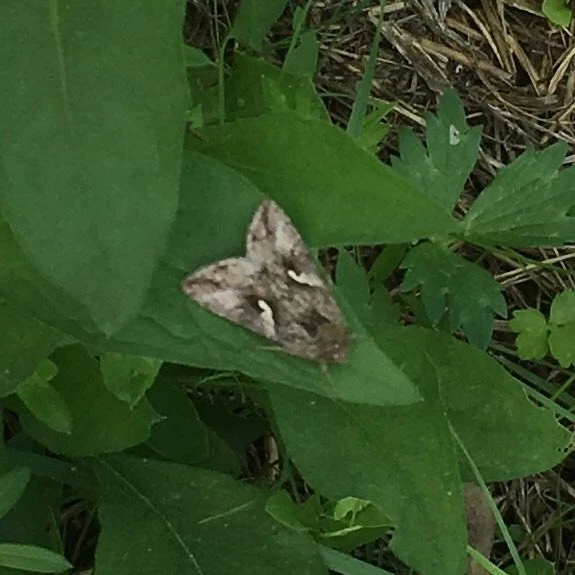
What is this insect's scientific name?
Autographa gamma
